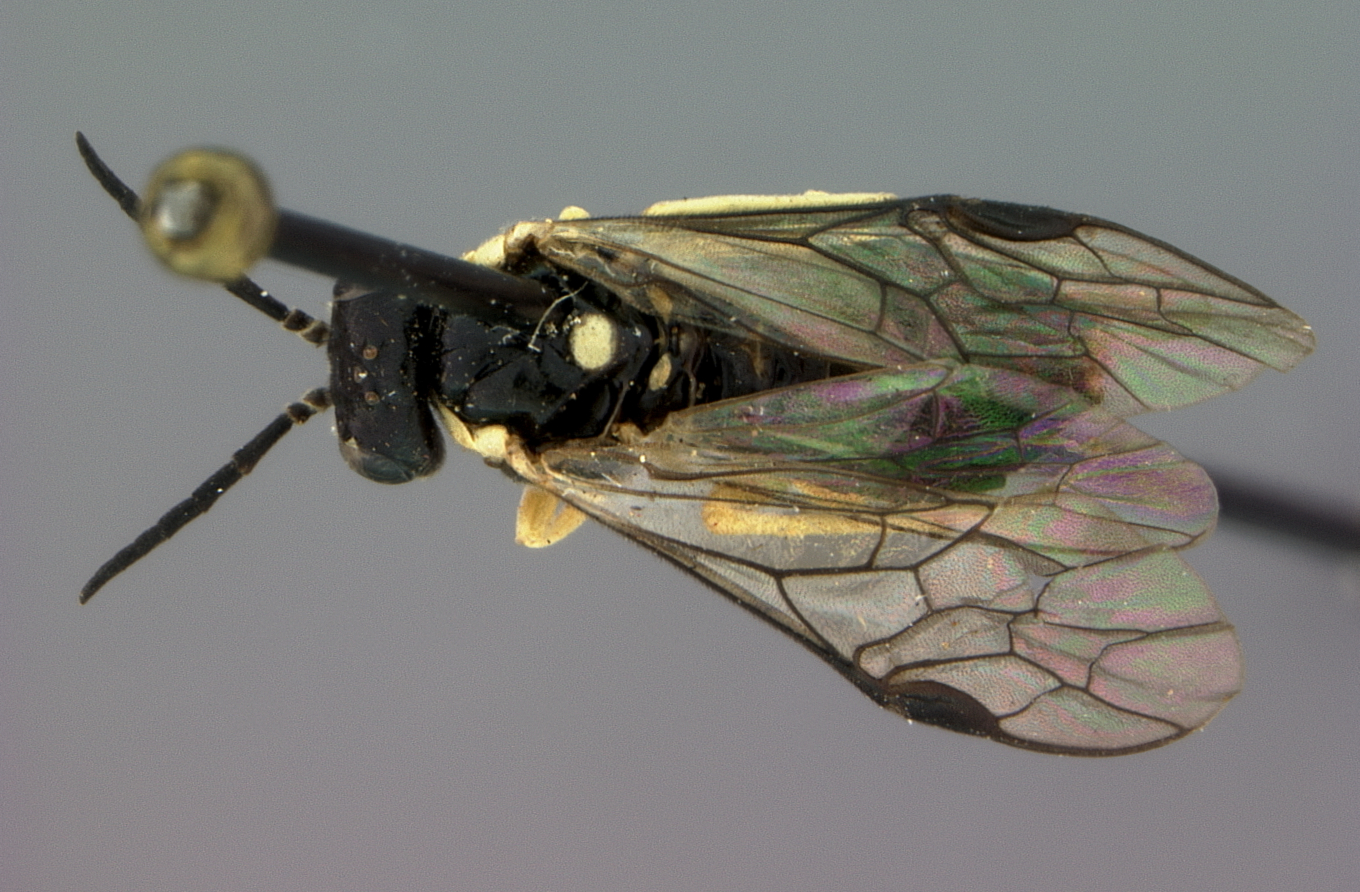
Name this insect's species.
Aneugmenus scutellatus
